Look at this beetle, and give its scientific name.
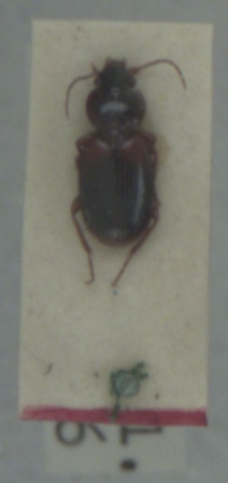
Masoreus wetterhallii
